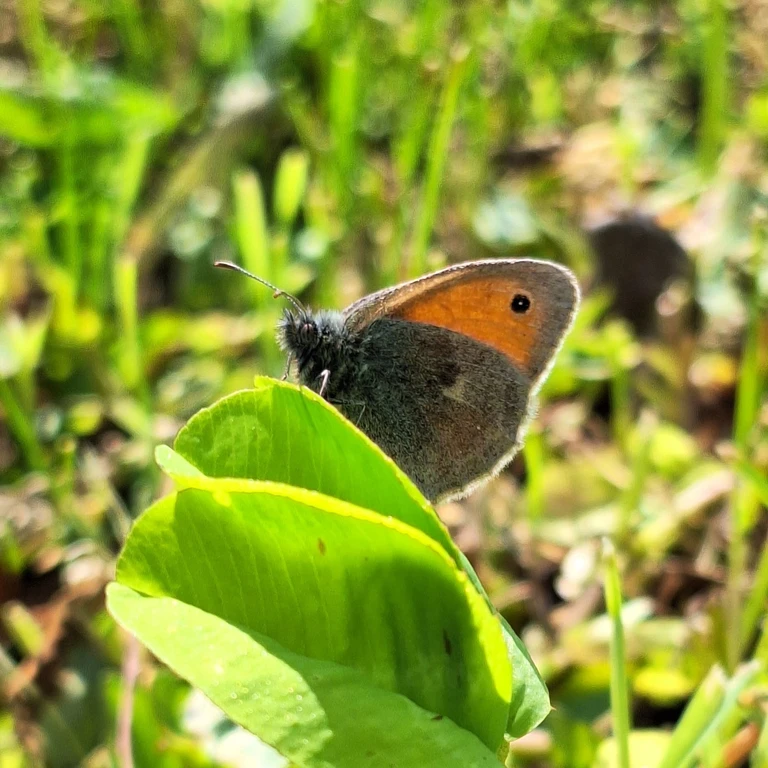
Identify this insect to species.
Coenonympha pamphilus
